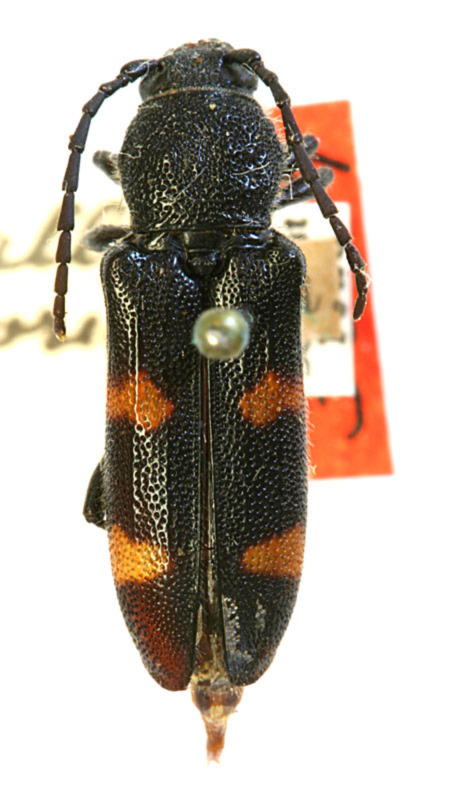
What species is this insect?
Zagymnus clerinus (also Agallissus floridanus)
